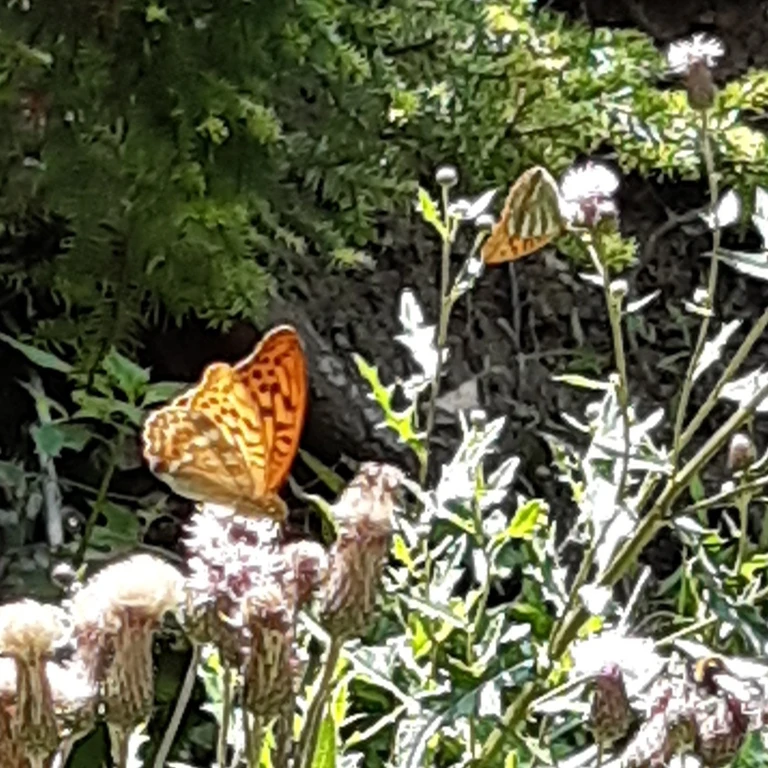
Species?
Argynnis paphia
